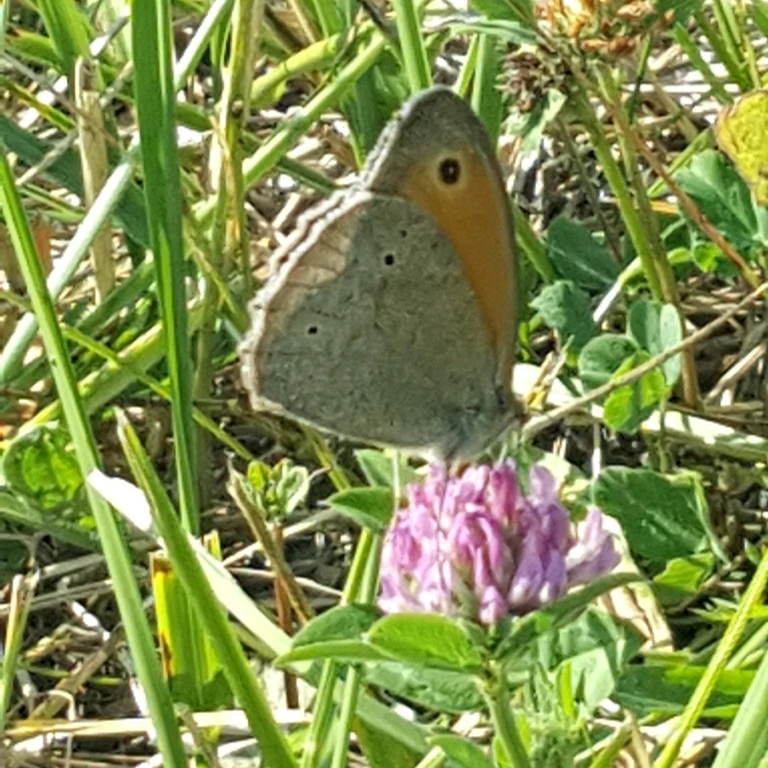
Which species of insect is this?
Maniola jurtina
